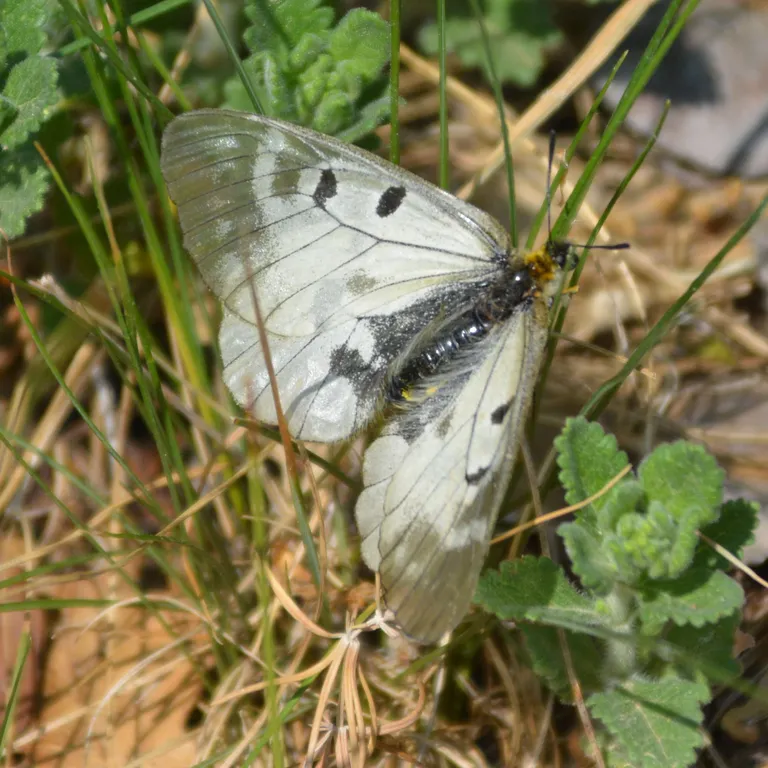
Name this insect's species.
Parnassius mnemosyne
